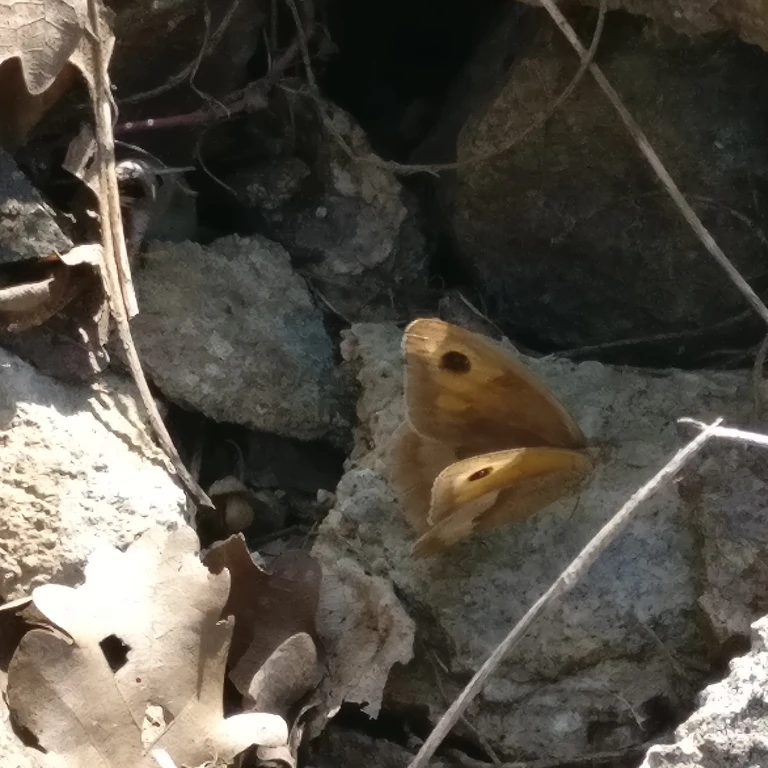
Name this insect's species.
Maniola jurtina
